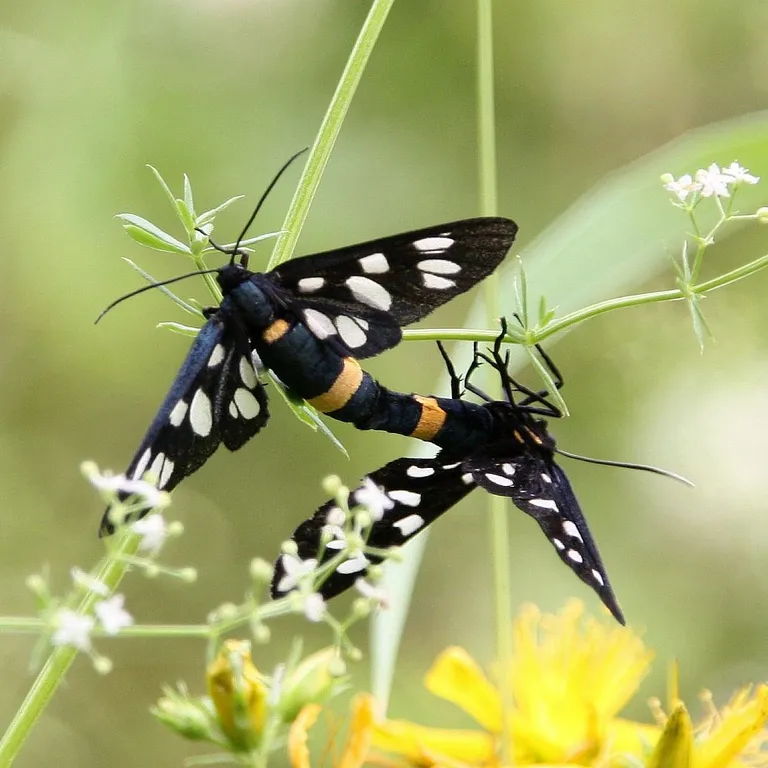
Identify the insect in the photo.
Amata phegea
